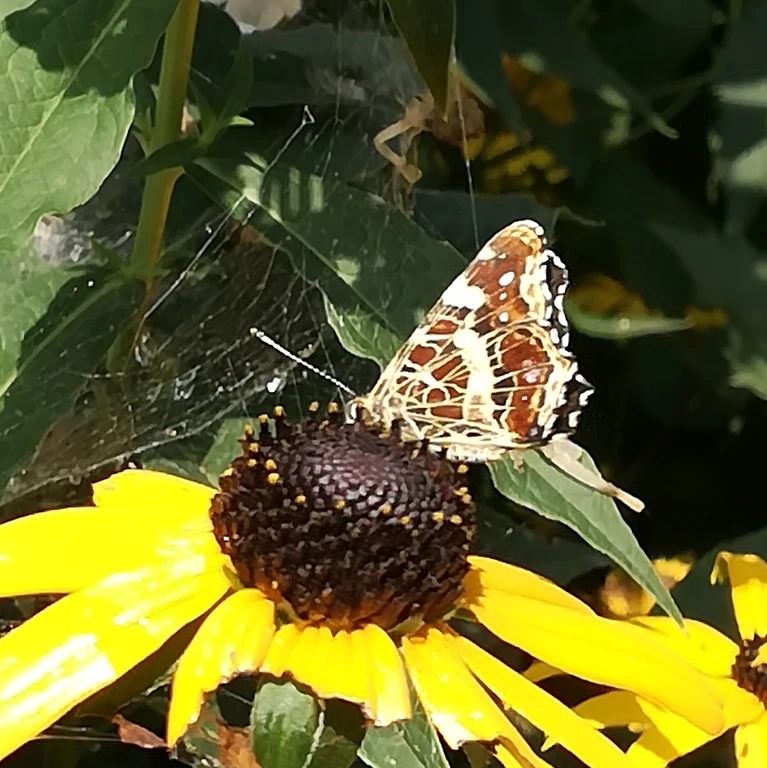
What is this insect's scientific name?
Araschnia levana
